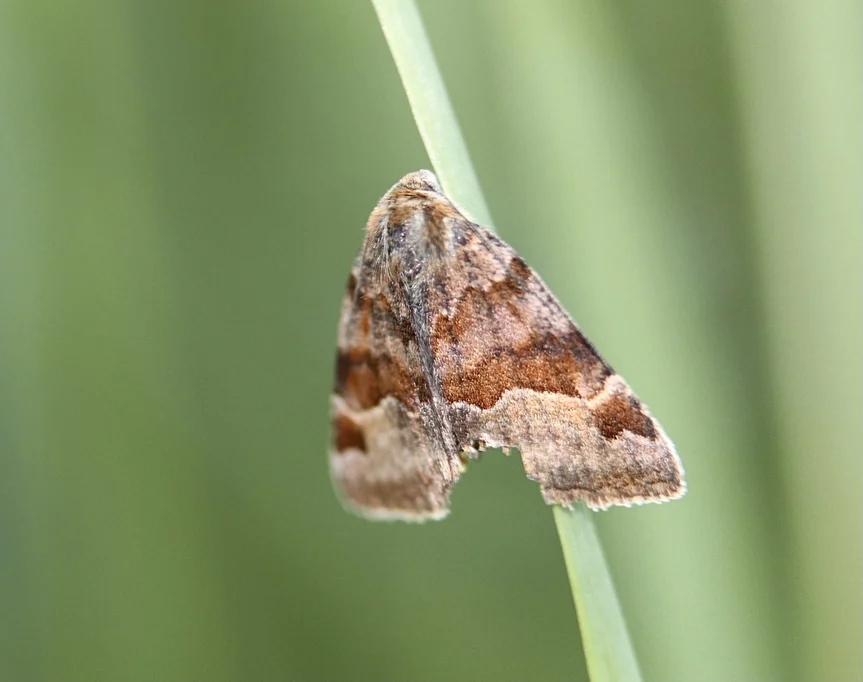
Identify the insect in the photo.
Euclidia glyphica
